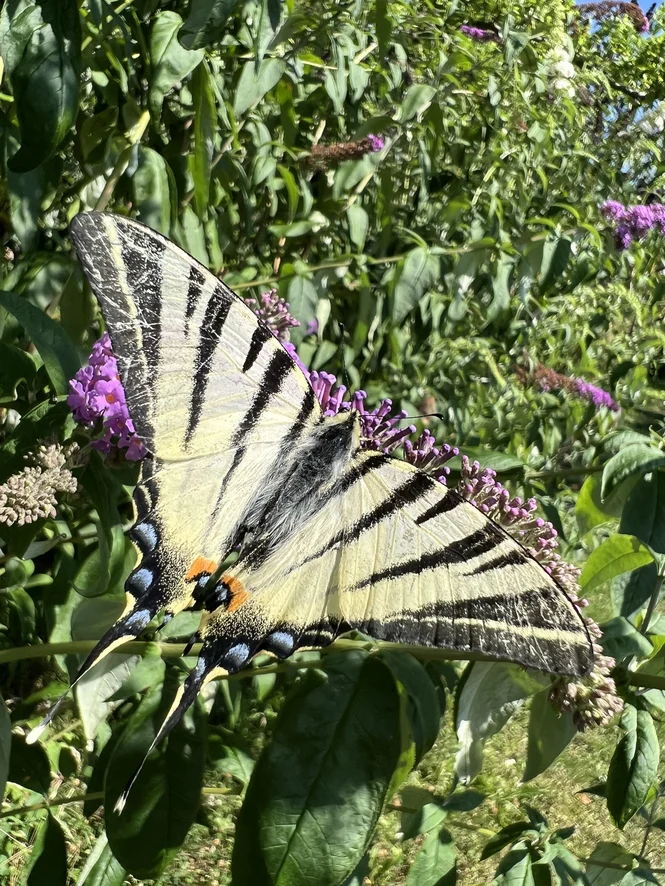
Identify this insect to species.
Iphiclides podalirius
